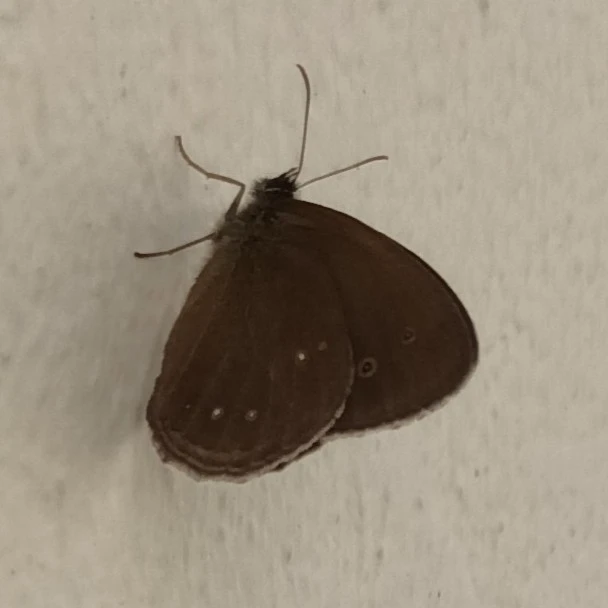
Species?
Aphantopus hyperantus
